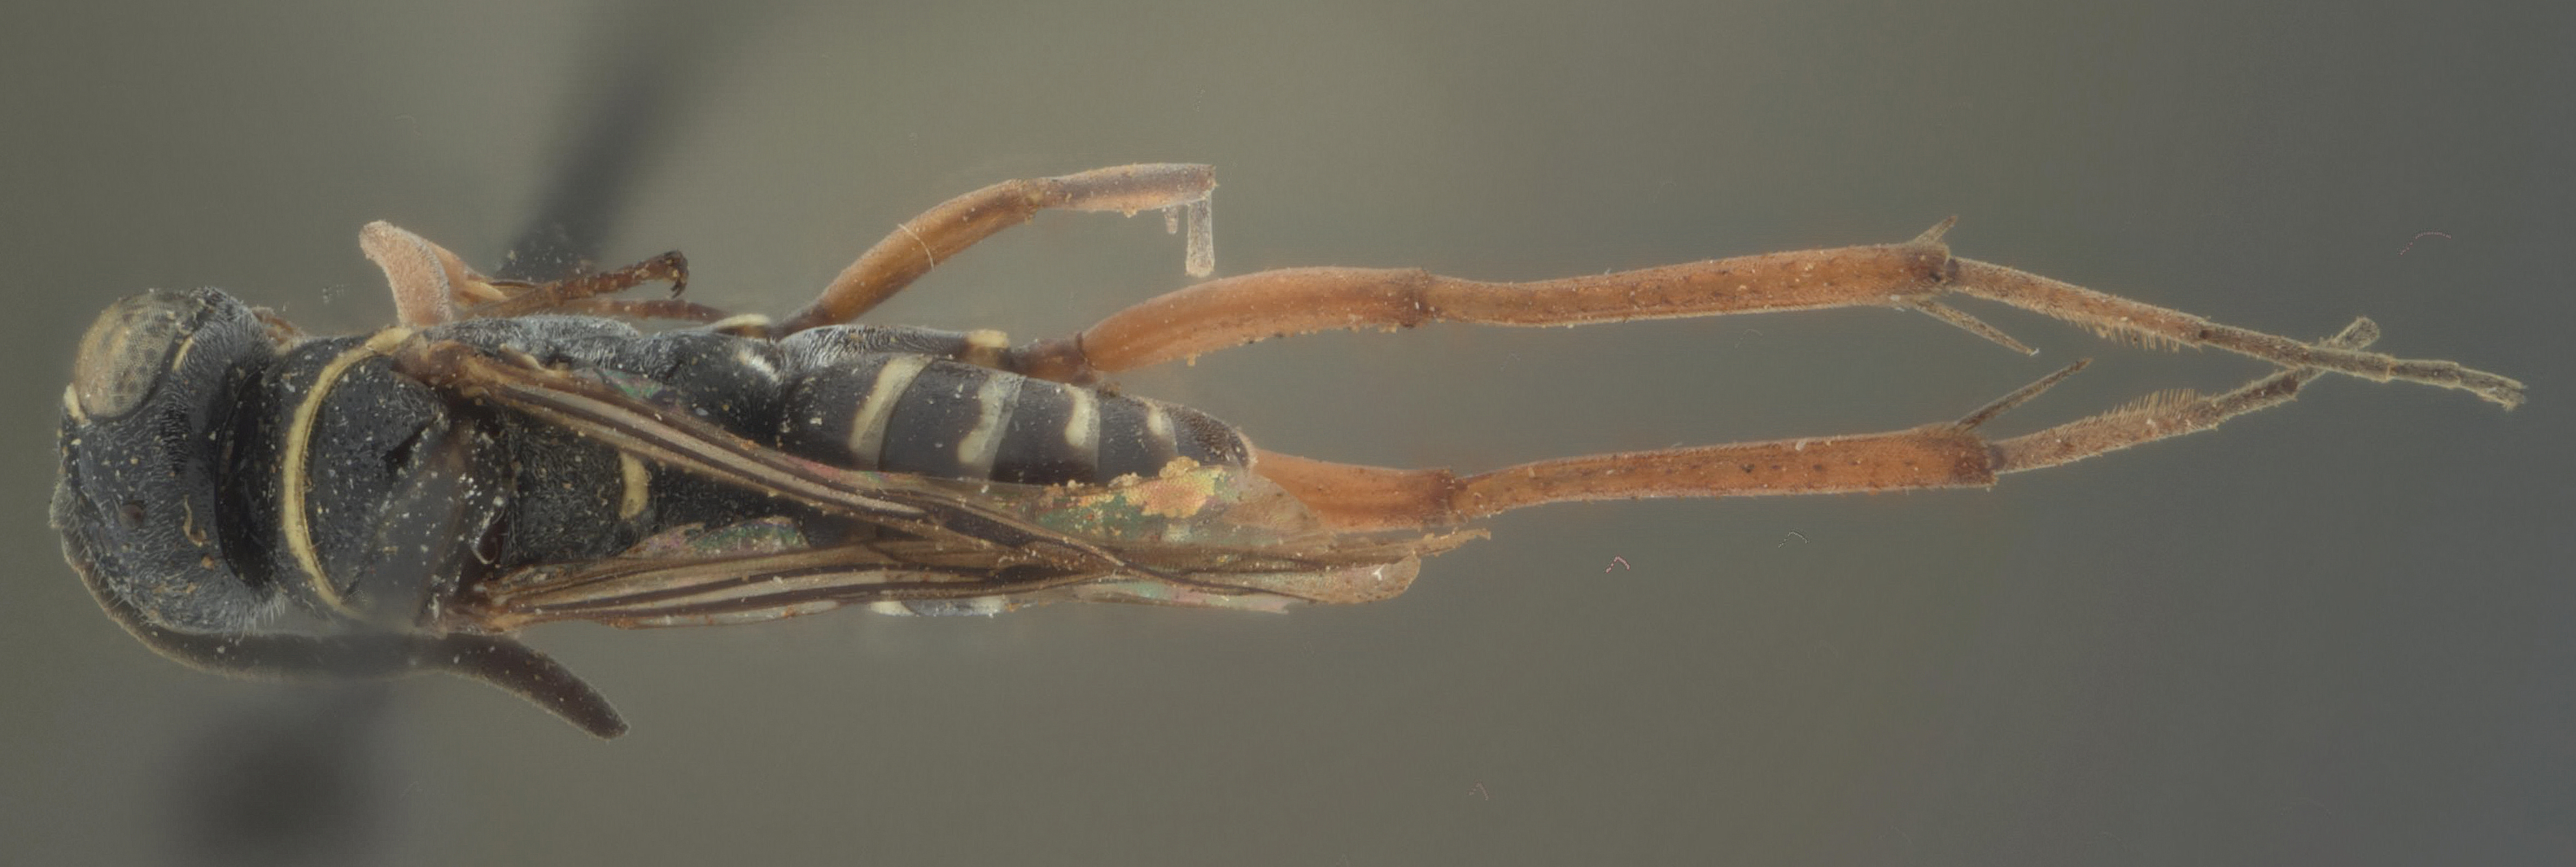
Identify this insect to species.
Ceropales rugata
